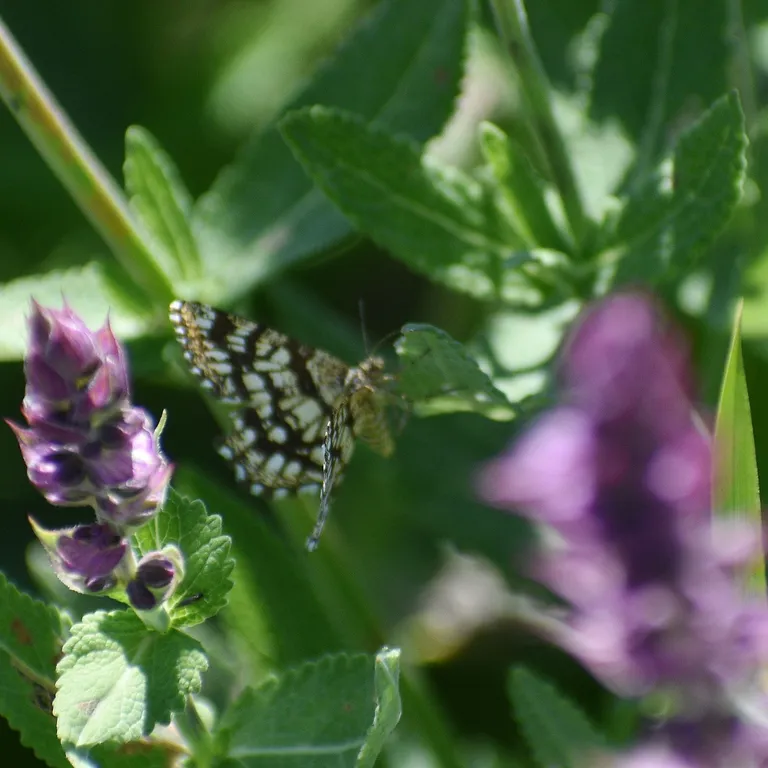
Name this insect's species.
Chiasmia clathrata
